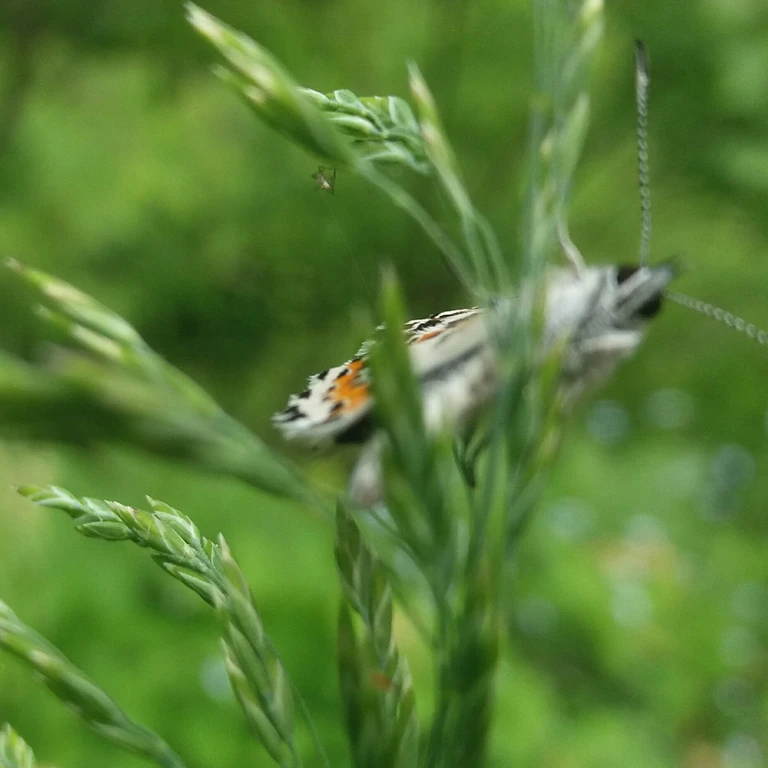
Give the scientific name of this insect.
Scolitantides orion
